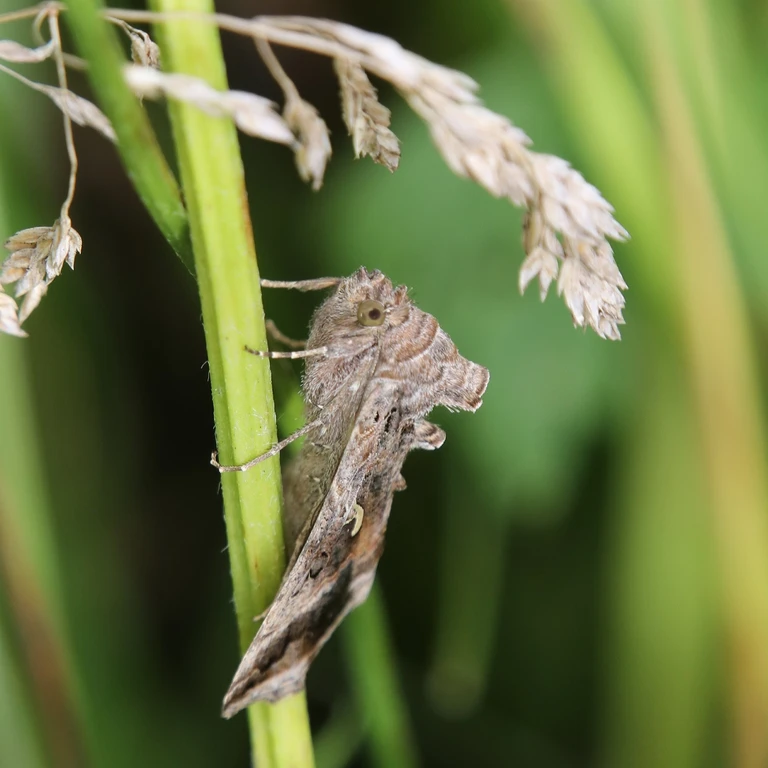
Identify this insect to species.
Autographa gamma
